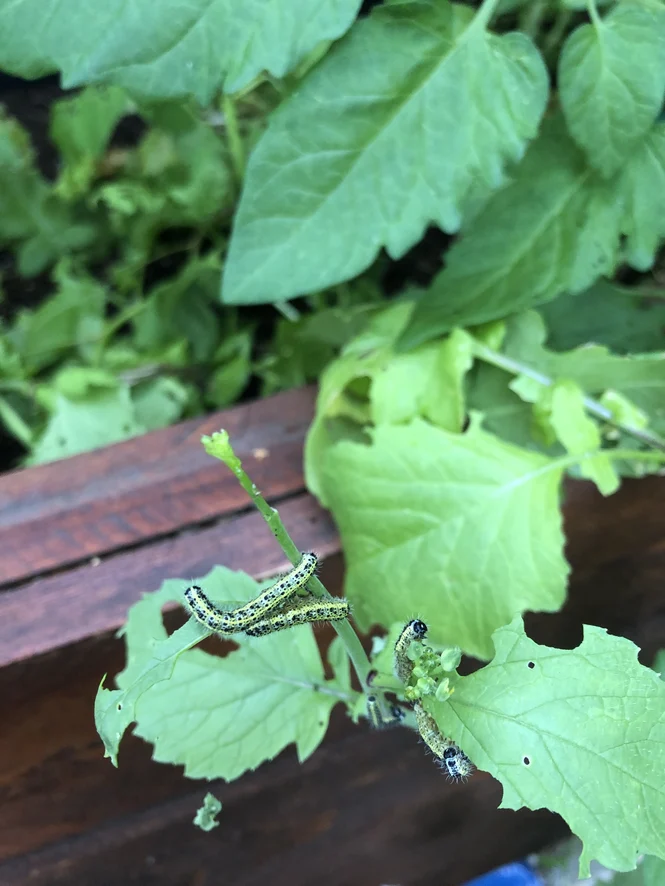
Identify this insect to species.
Pieris brassicae
